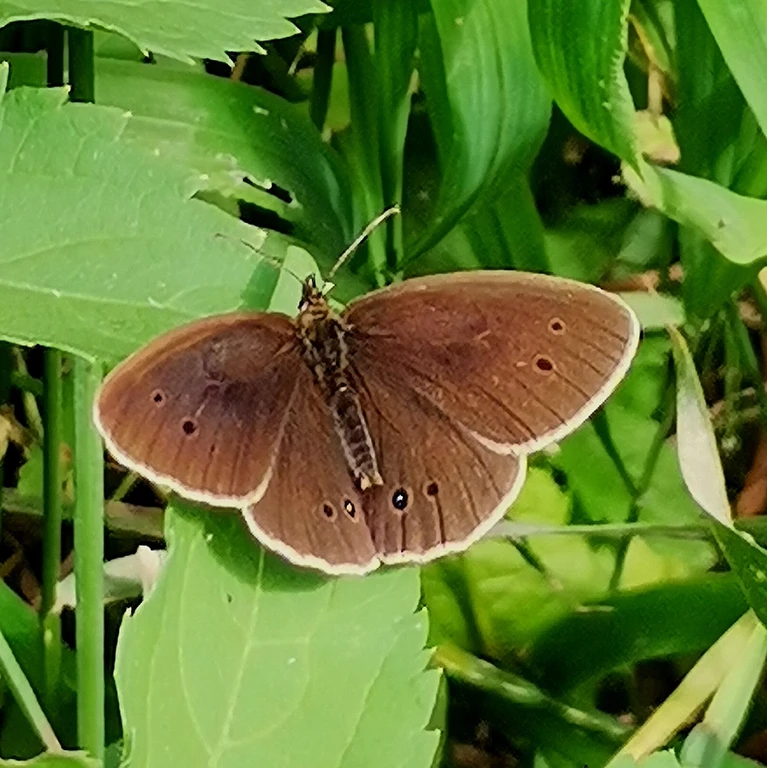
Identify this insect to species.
Aphantopus hyperantus
